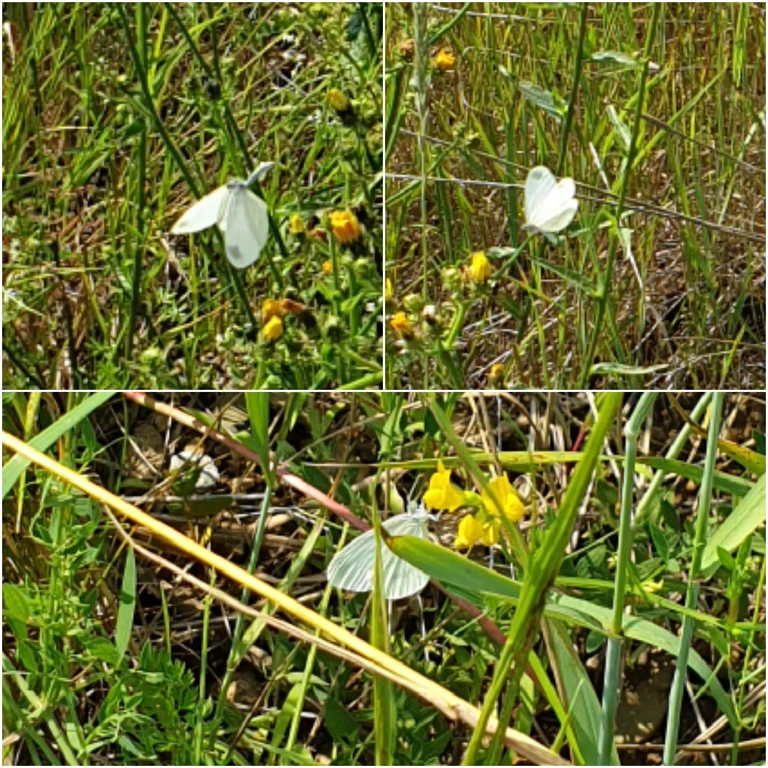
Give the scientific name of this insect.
Leptidea sinapis/juvernica
